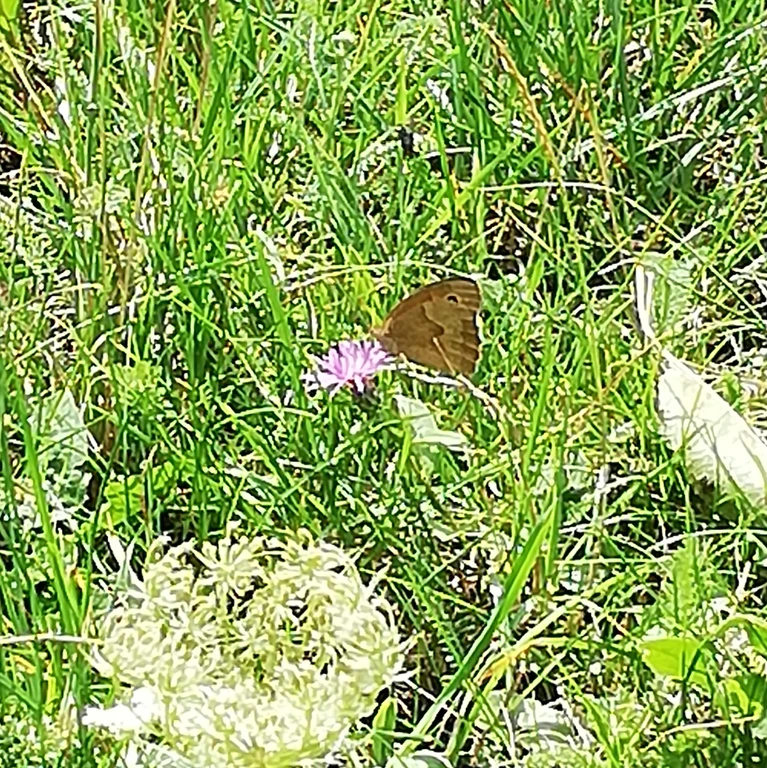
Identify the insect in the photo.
Maniola jurtina
